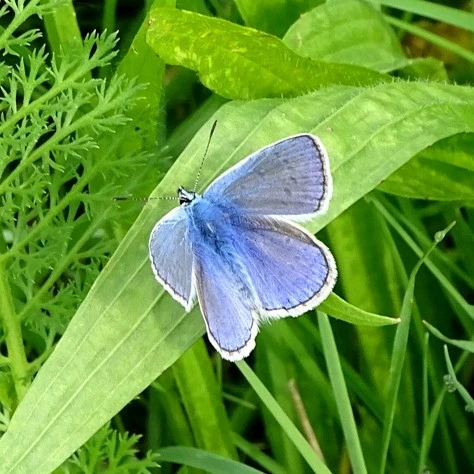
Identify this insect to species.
Polyommatus icarus
